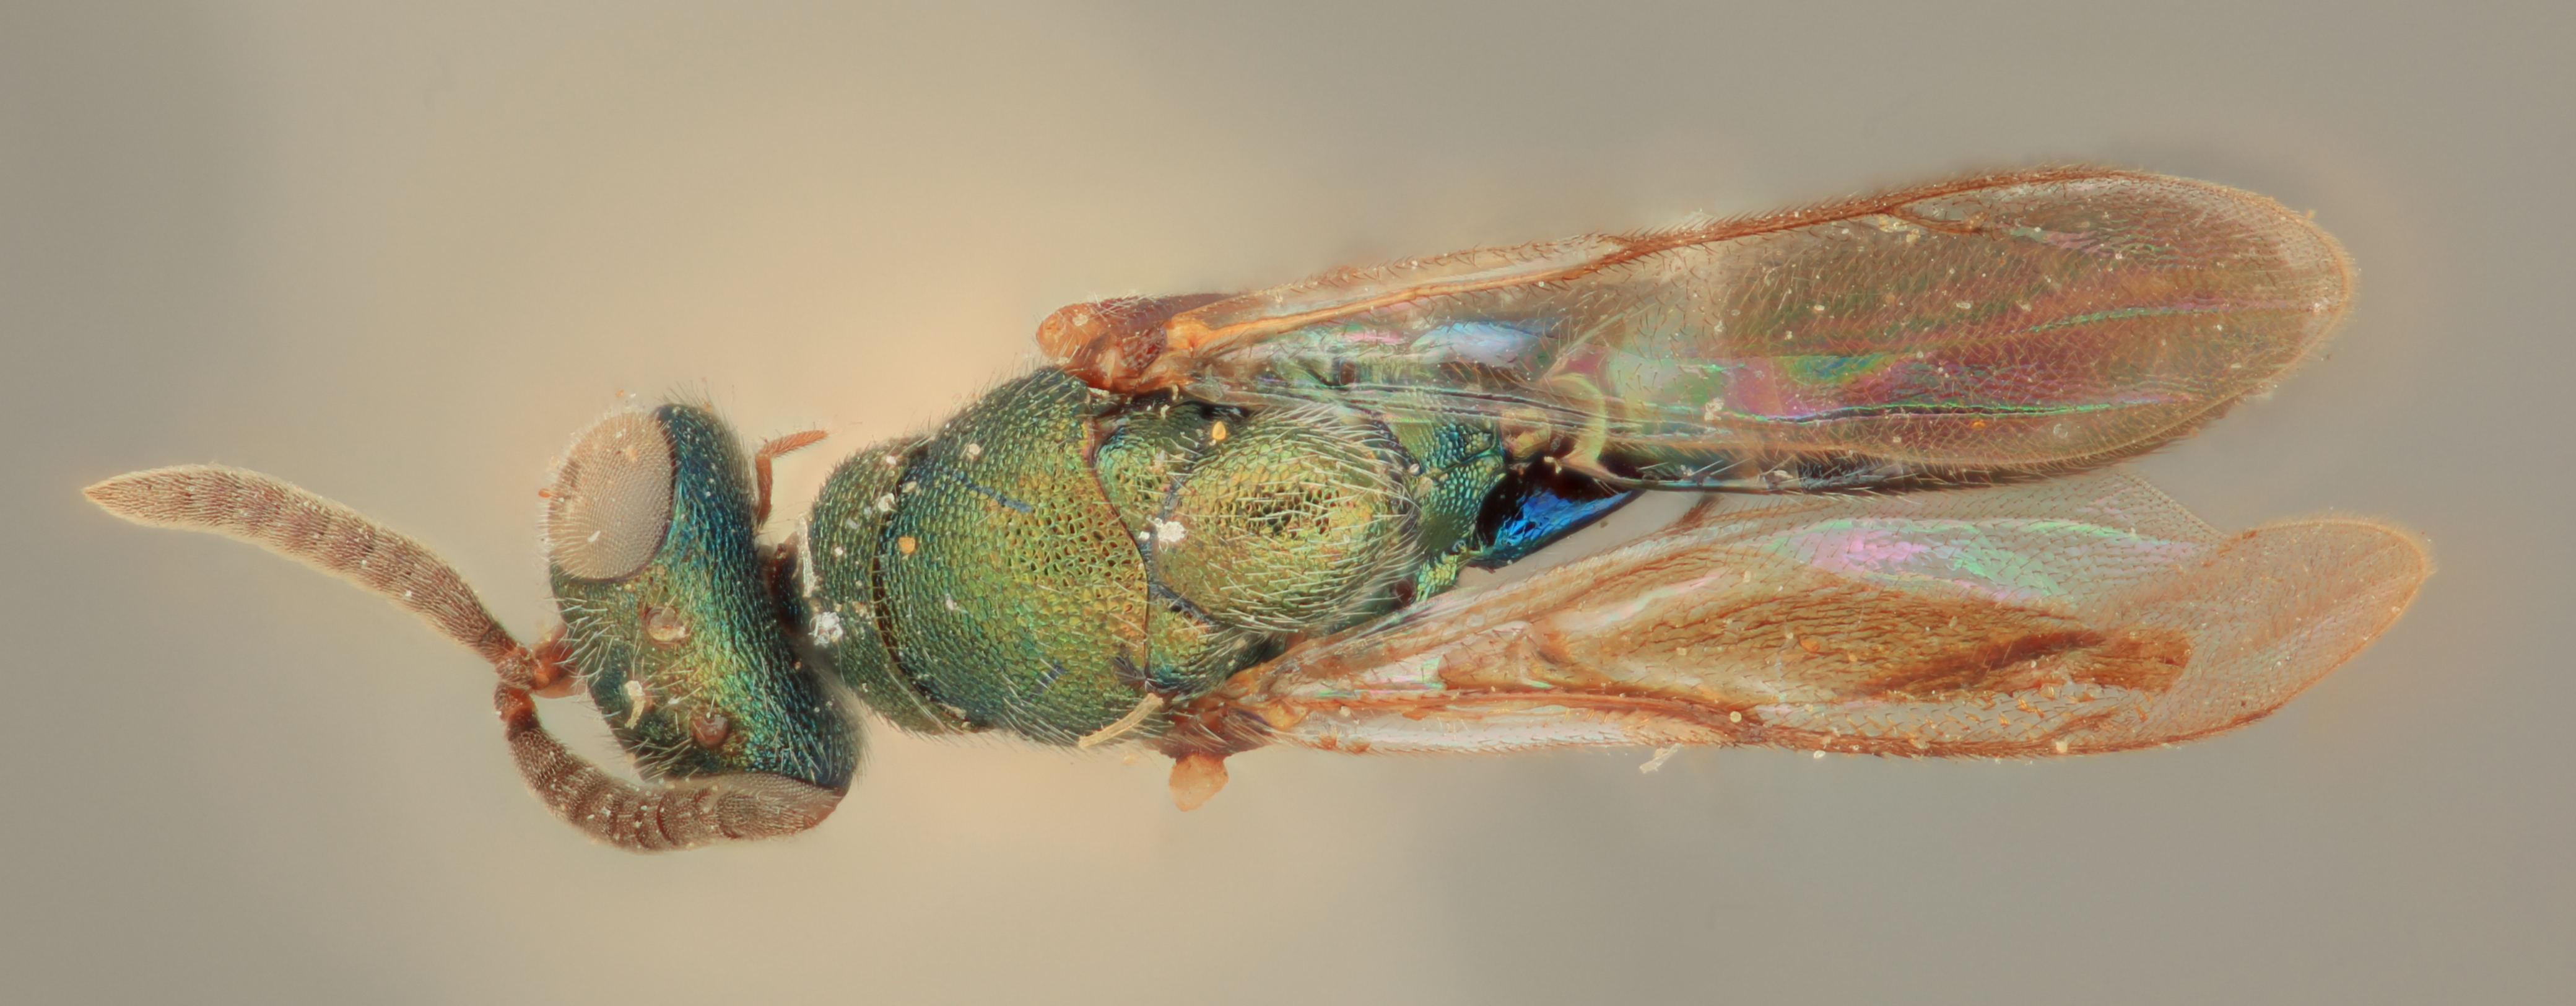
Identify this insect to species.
Ptinobius dysphagae
